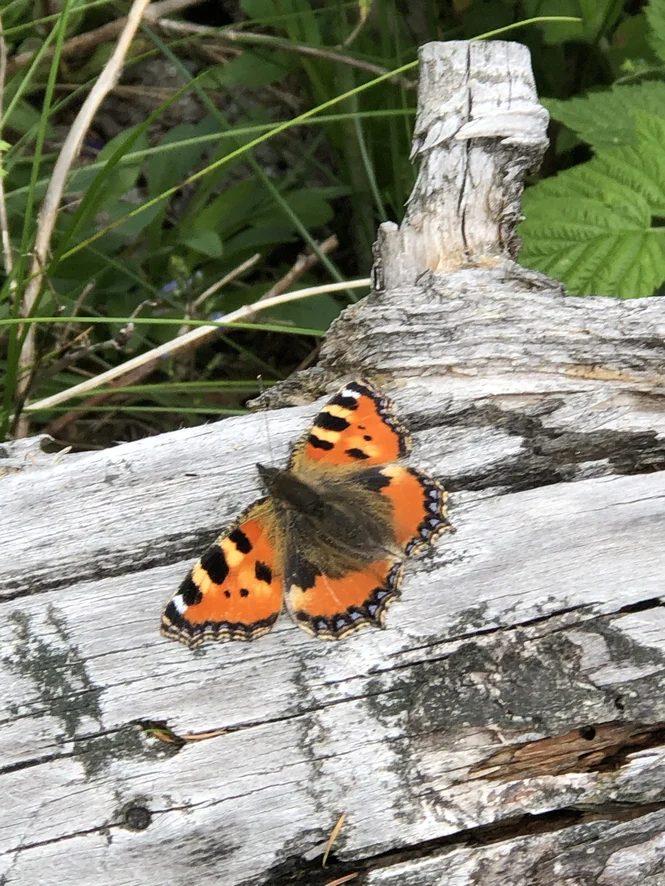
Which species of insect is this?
Aglais urticae
